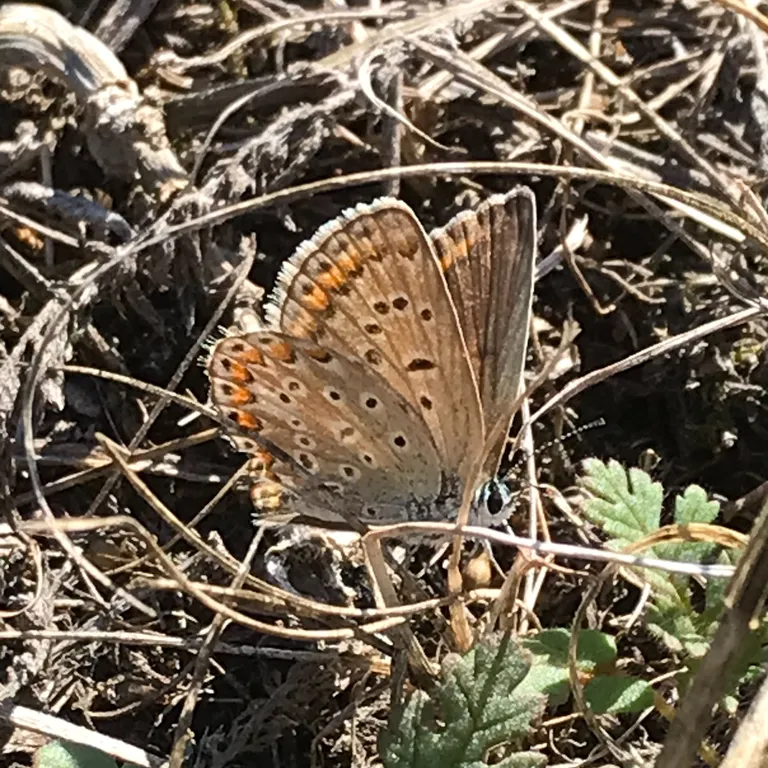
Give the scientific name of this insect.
Polyommatus icarus
